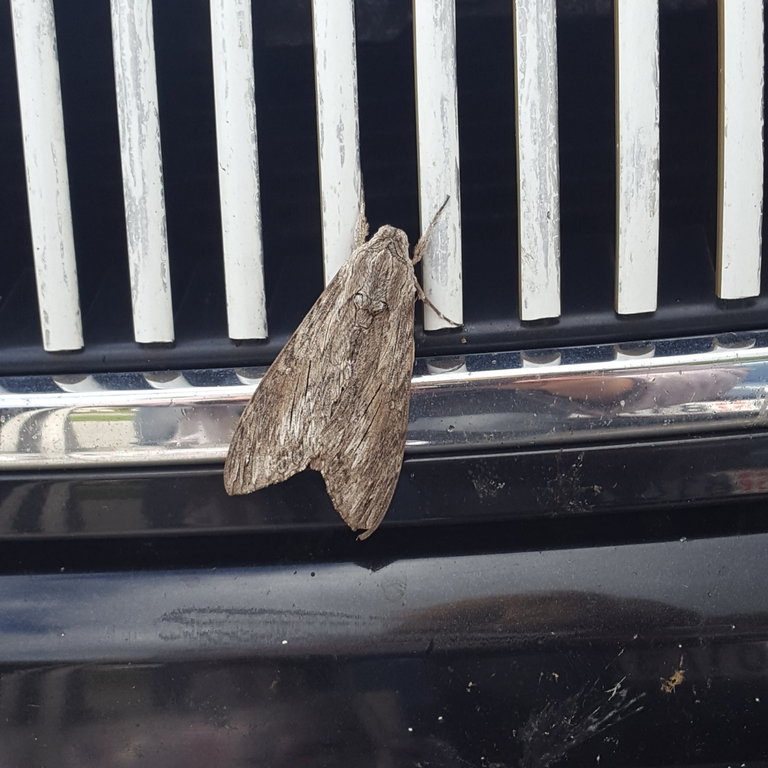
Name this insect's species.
Agrius convolvuli
